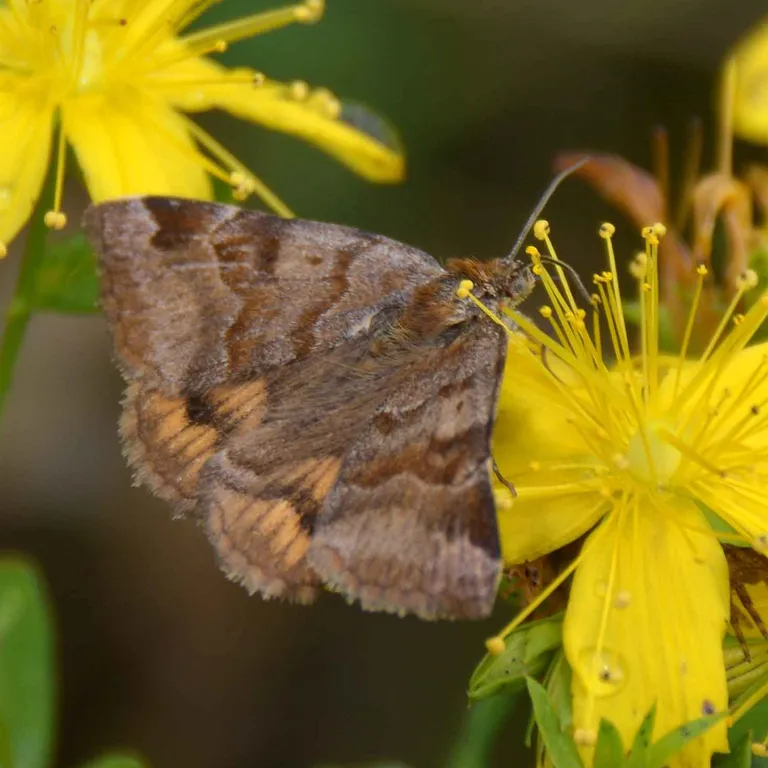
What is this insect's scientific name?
Euclidia glyphica
